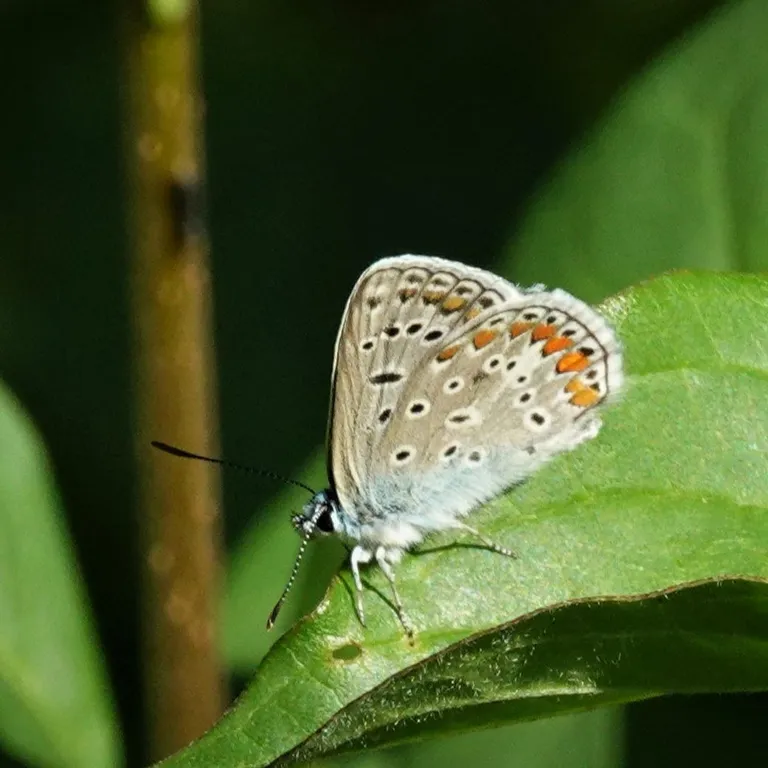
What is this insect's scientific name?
Polyommatus icarus
